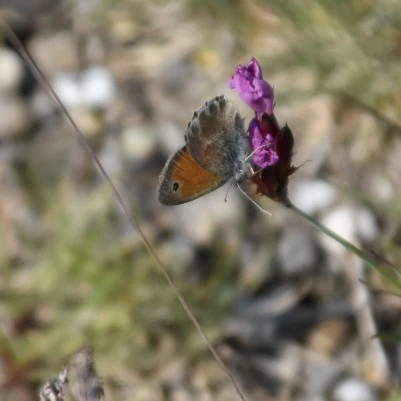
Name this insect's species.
Coenonympha pamphilus
